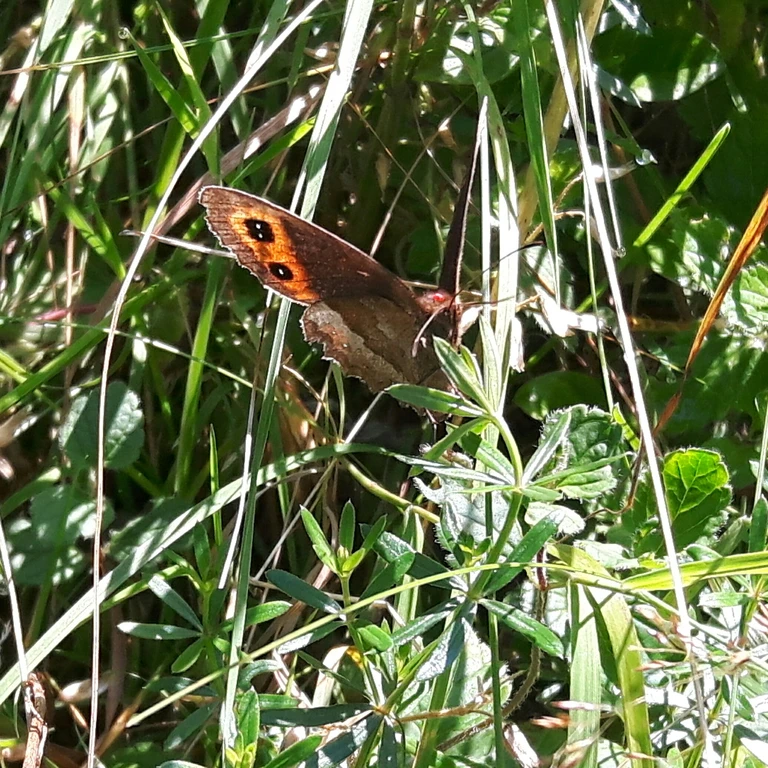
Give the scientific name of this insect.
Erebia aethiops
